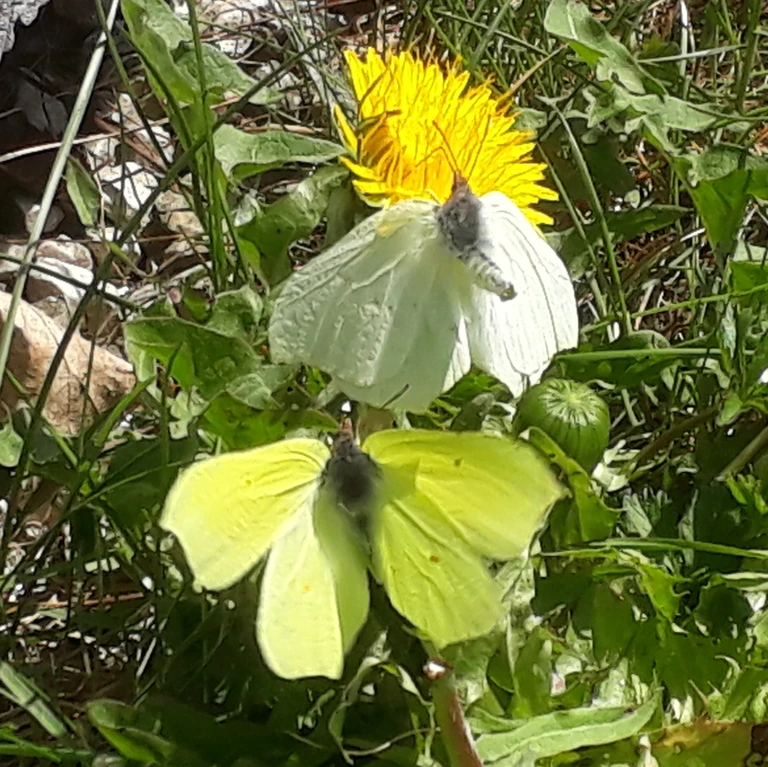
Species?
Gonepteryx rhamni
